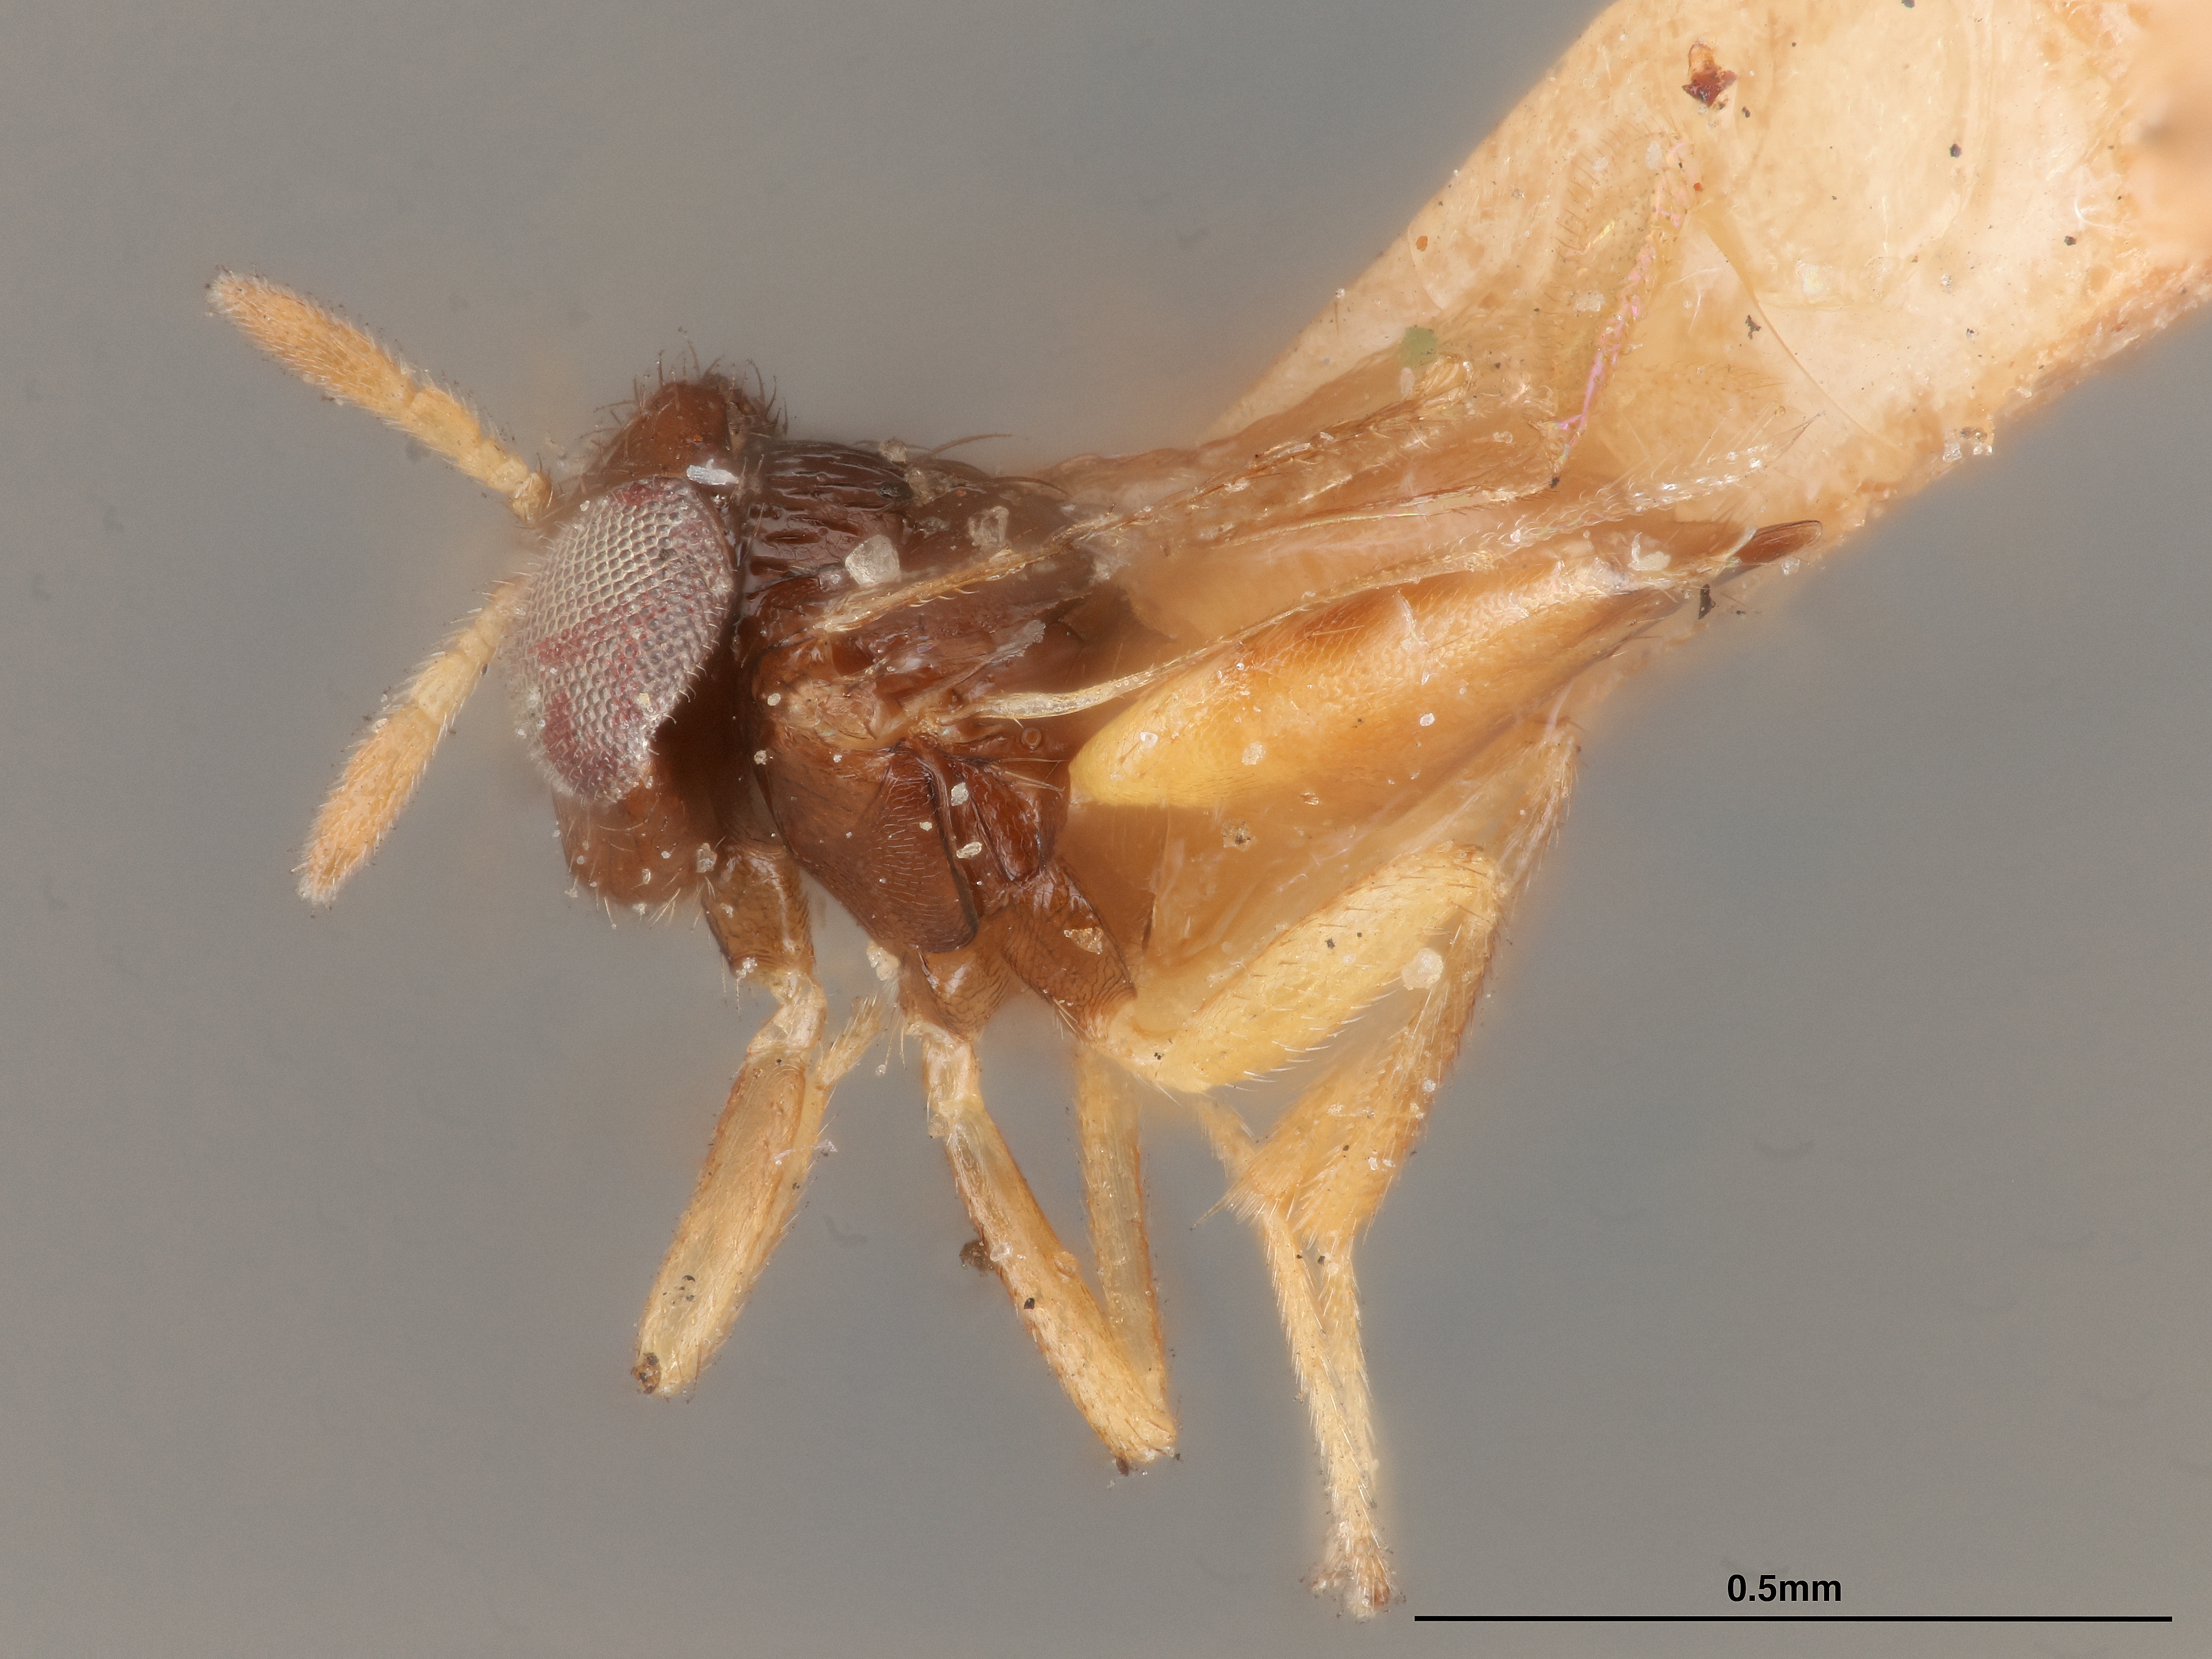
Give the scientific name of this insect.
Aphelinus brevipennis
